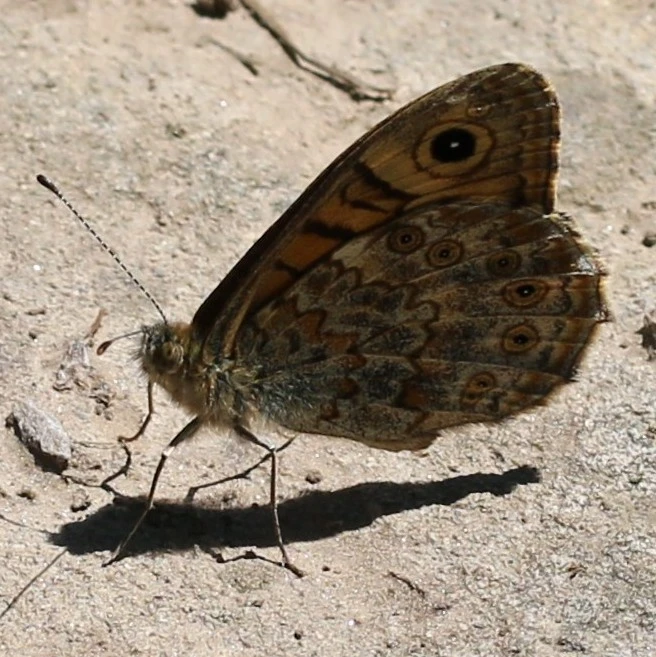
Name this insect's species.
Lasiommata megera (also Pararge megera)
